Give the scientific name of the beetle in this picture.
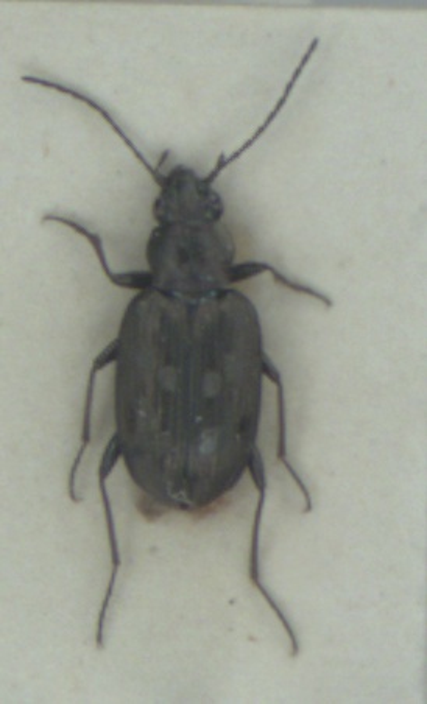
Bembidion litorale
